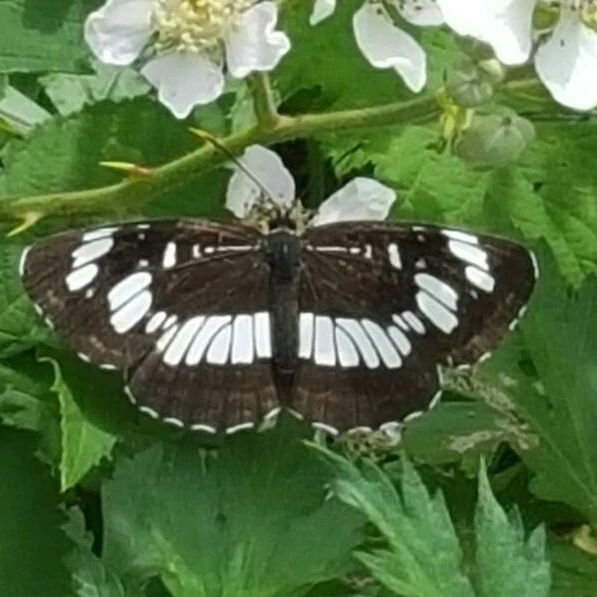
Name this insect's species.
Neptis rivularis
